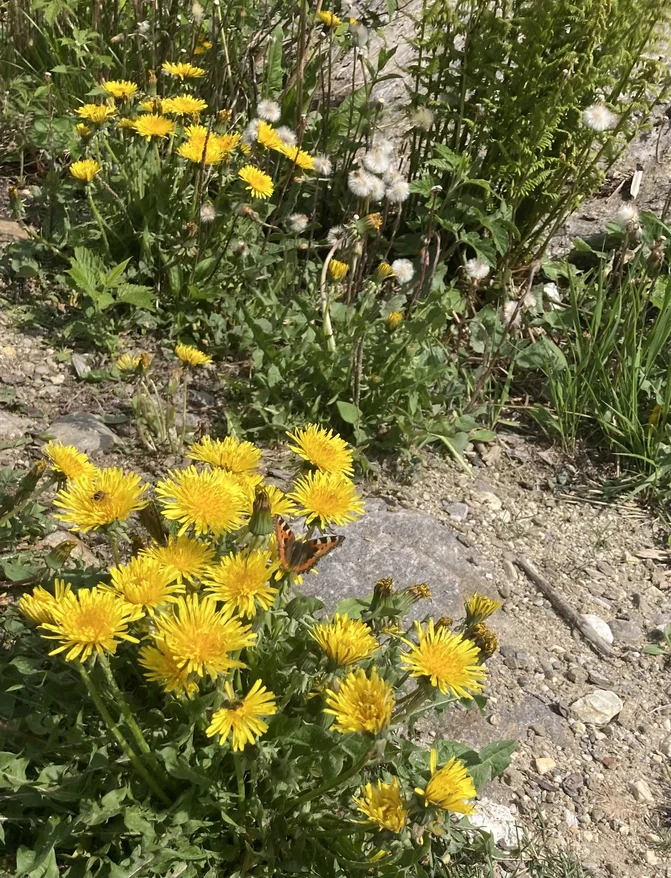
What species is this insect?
Aglais urticae
